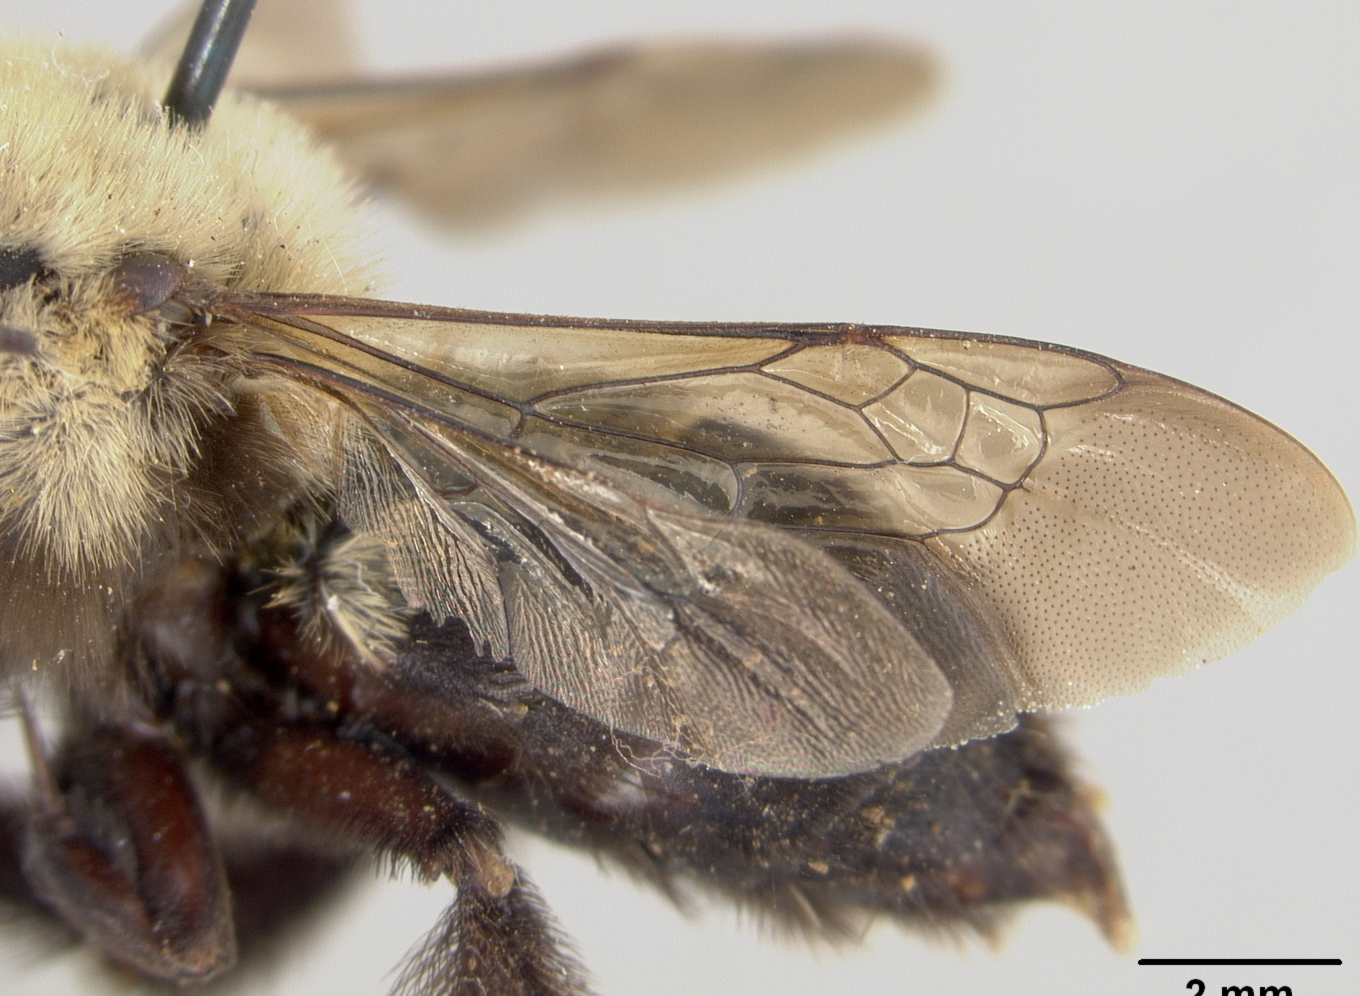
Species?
Anthophora raui
